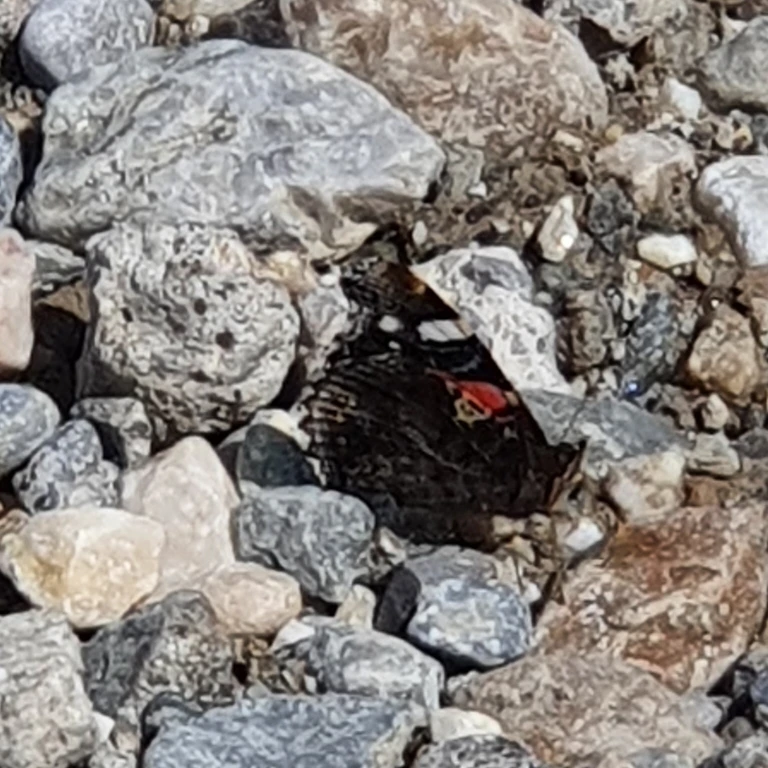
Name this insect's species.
Vanessa atalanta
